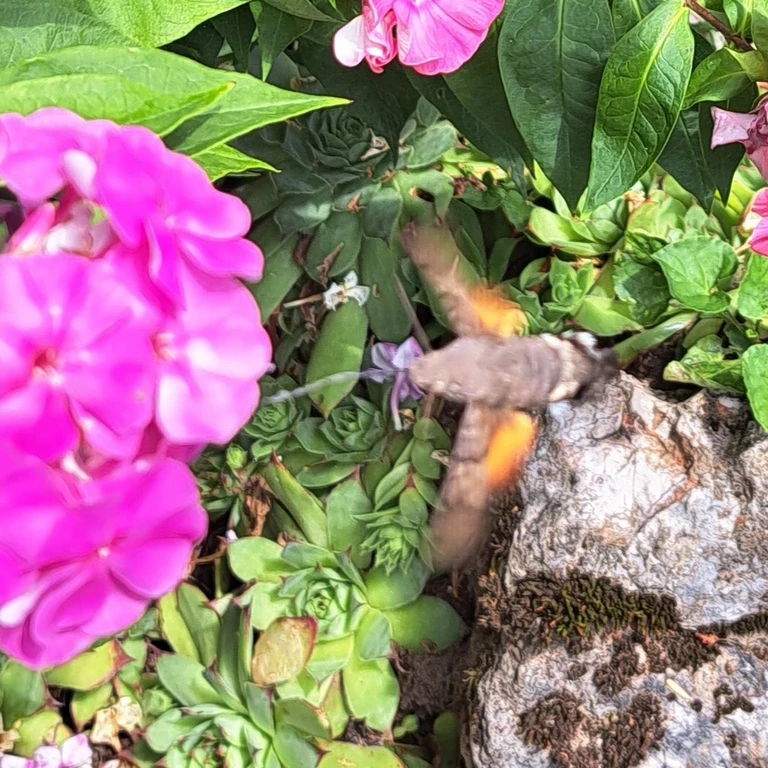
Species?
Macroglossum stellatarum
